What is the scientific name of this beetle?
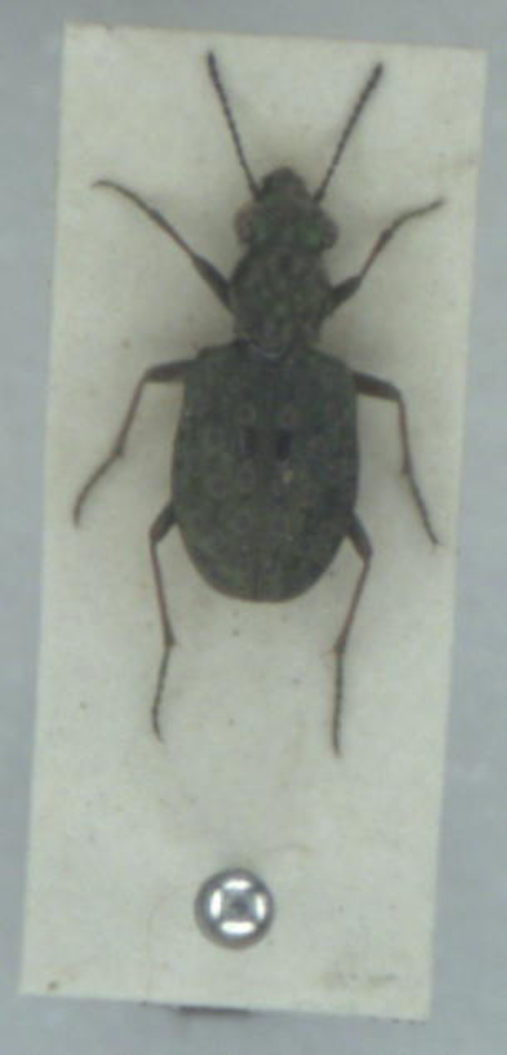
Elaphrus riparius
